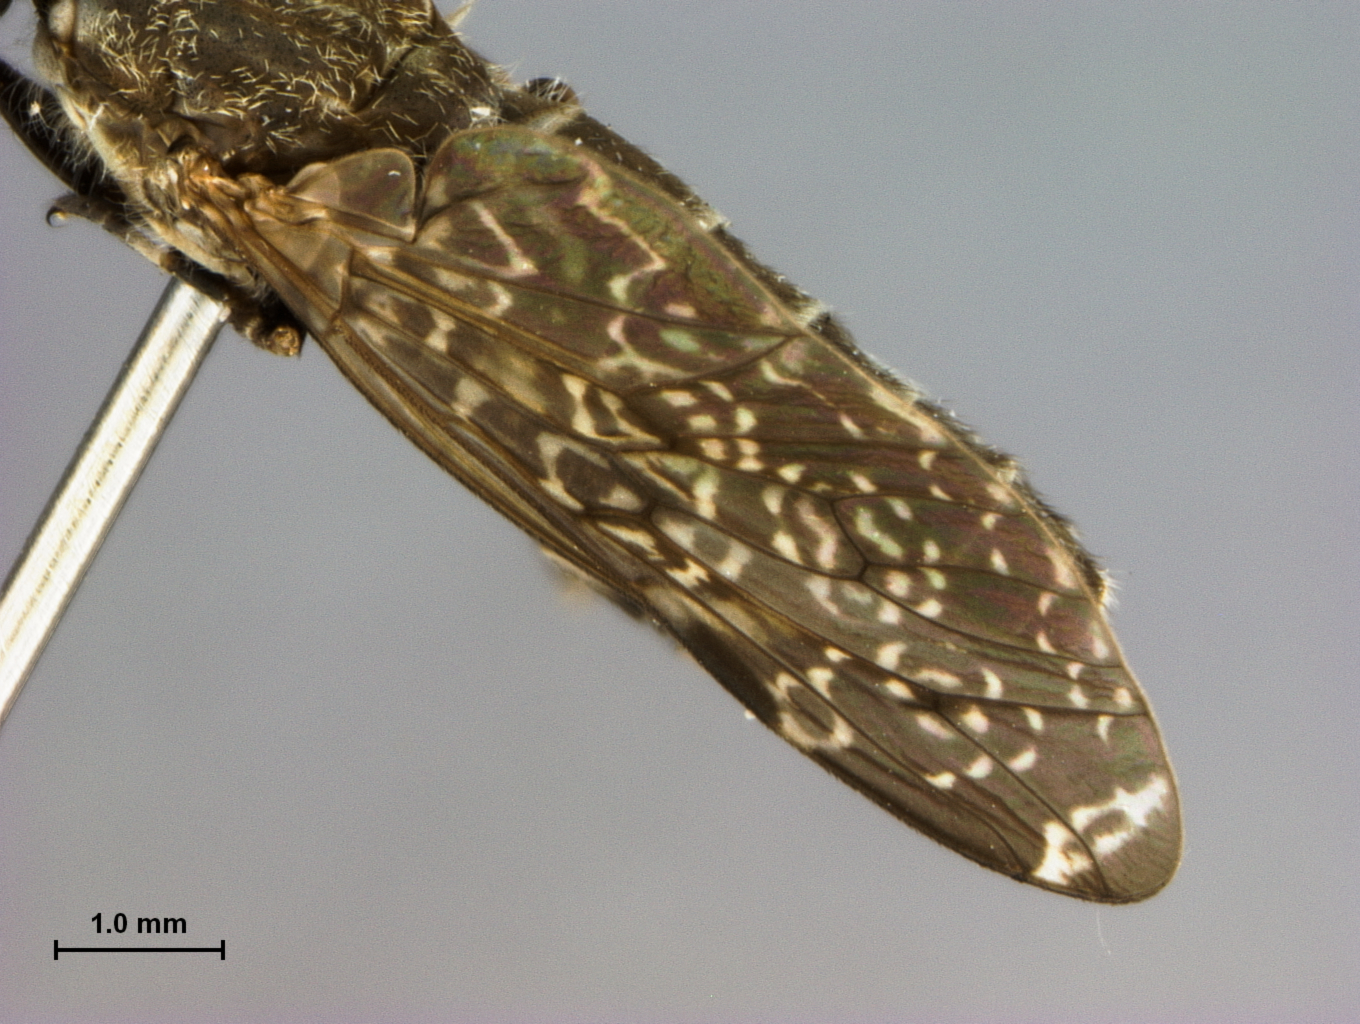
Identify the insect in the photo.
Haematopota krombeini
